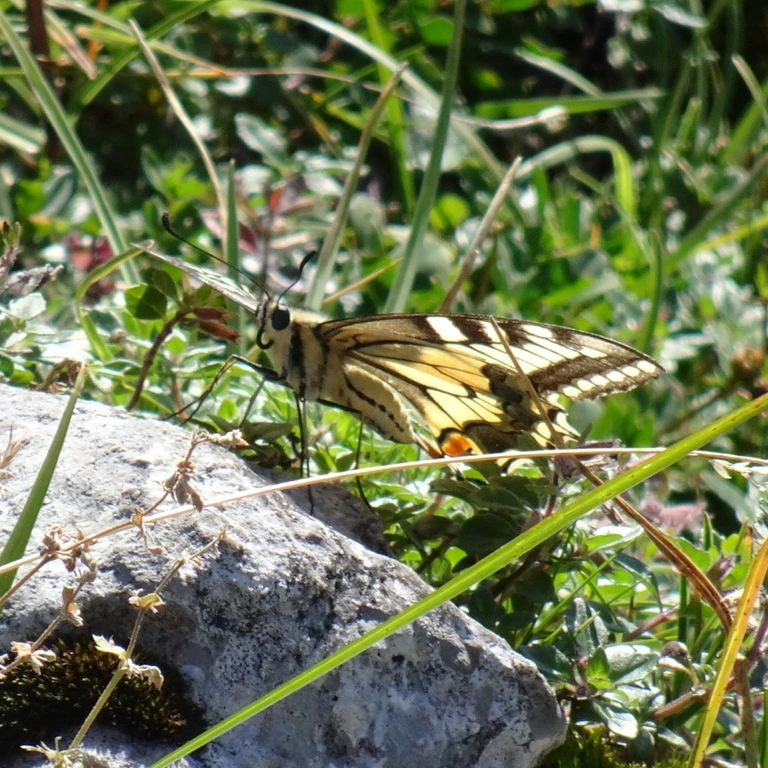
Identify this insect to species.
Papilio machaon
